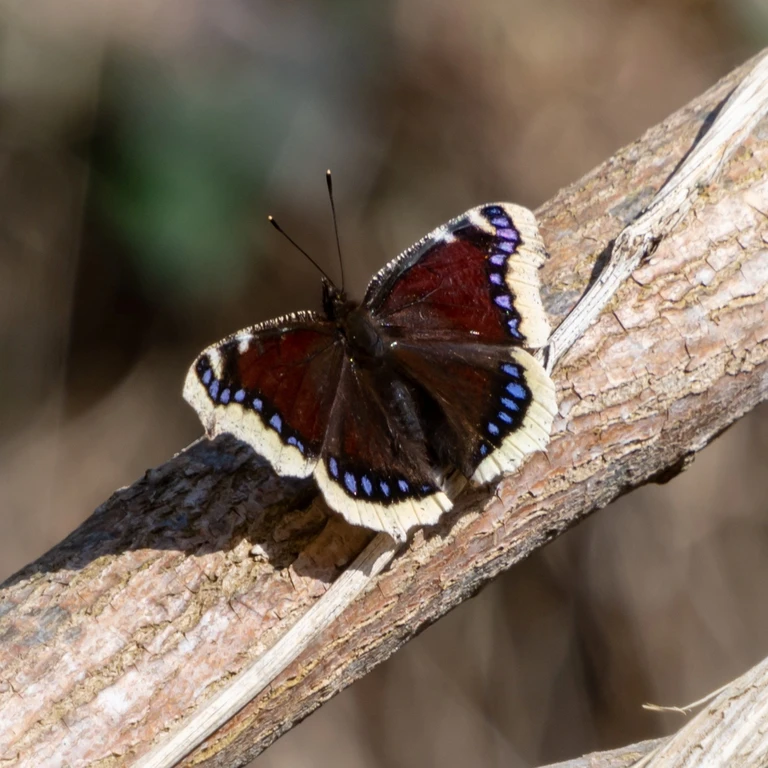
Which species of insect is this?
Nymphalis antiopa
